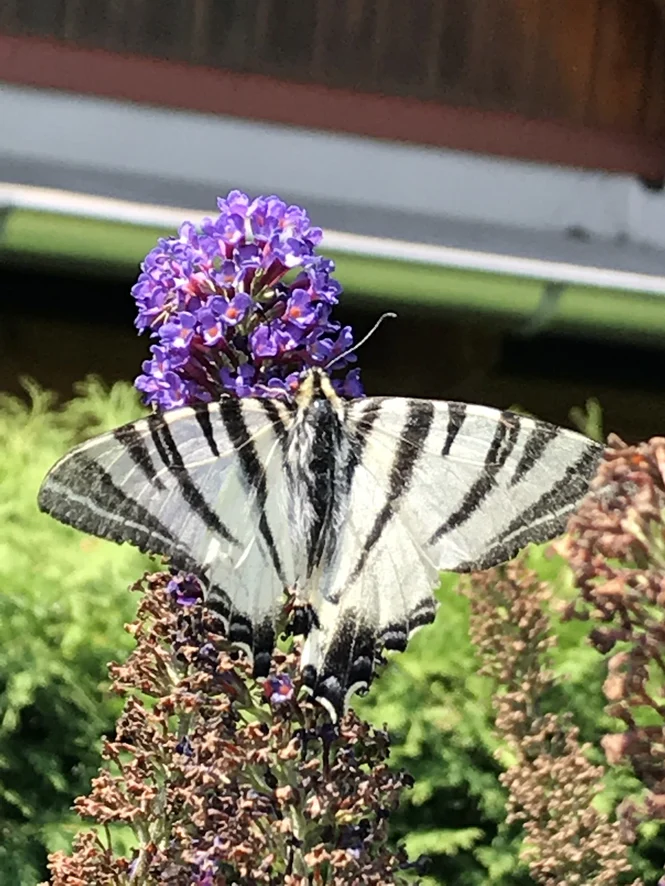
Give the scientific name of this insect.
Iphiclides podalirius
